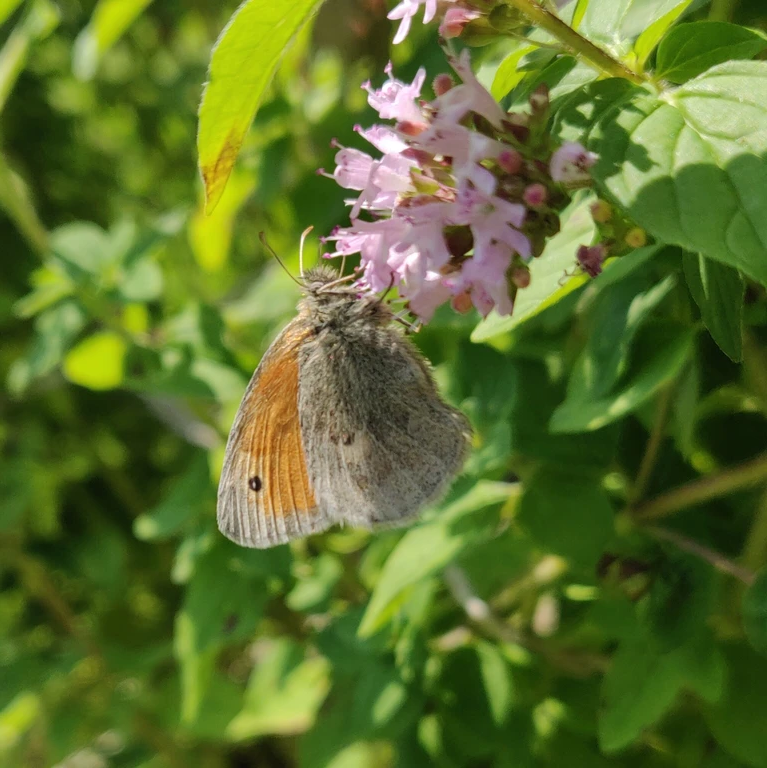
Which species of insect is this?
Coenonympha pamphilus
